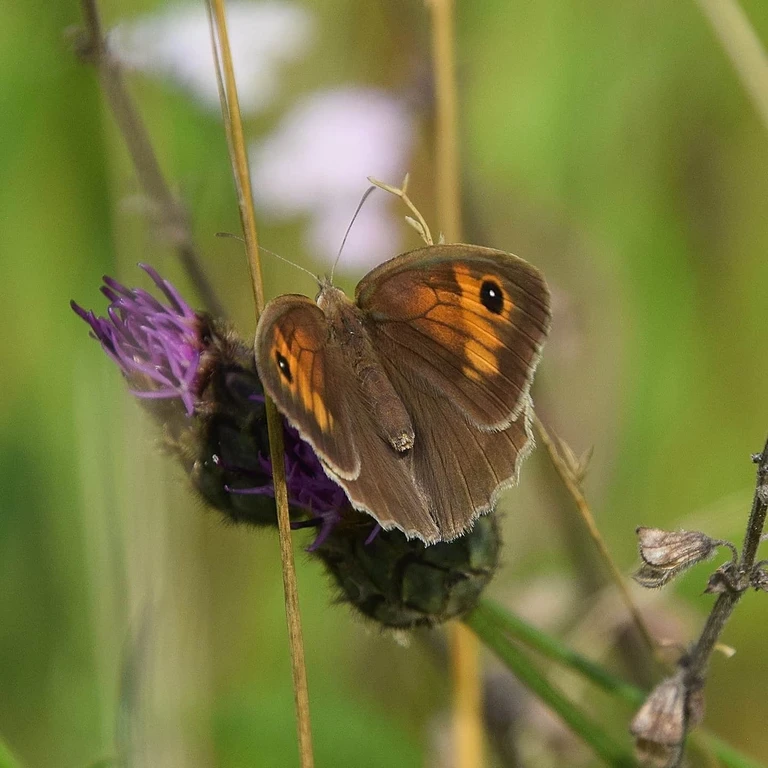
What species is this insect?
Maniola jurtina
